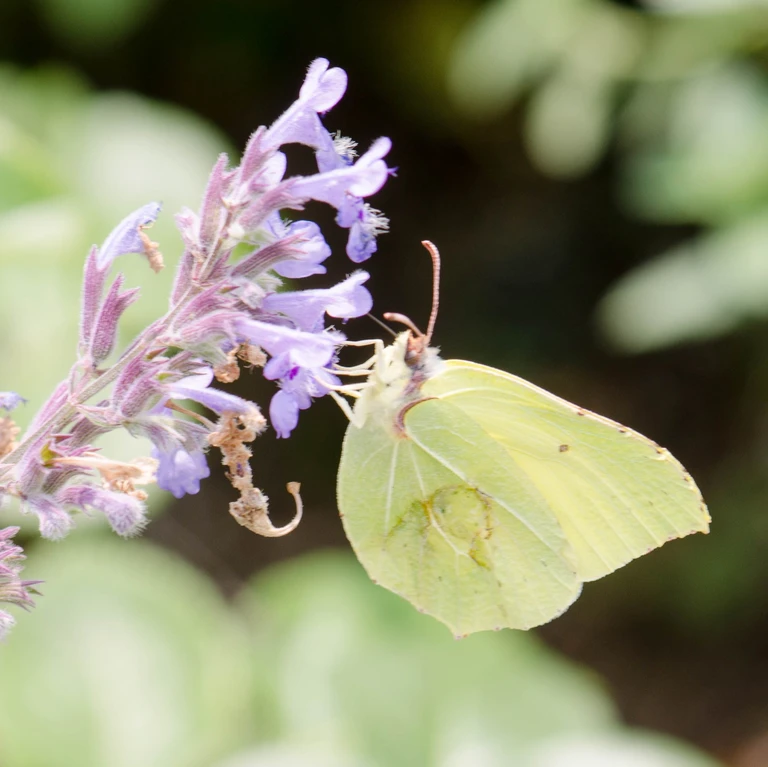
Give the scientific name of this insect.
Gonepteryx rhamni
